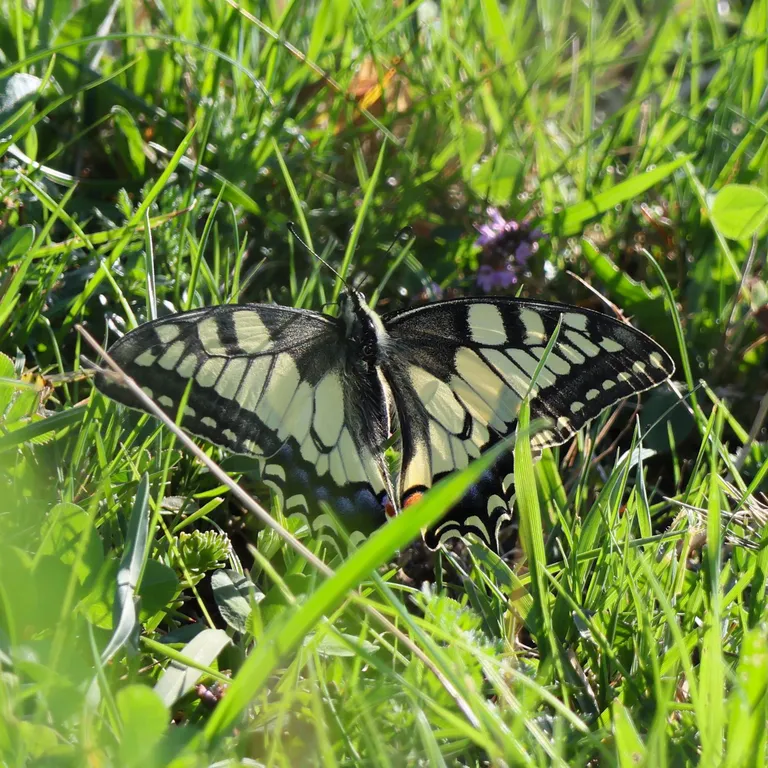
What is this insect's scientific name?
Papilio machaon
